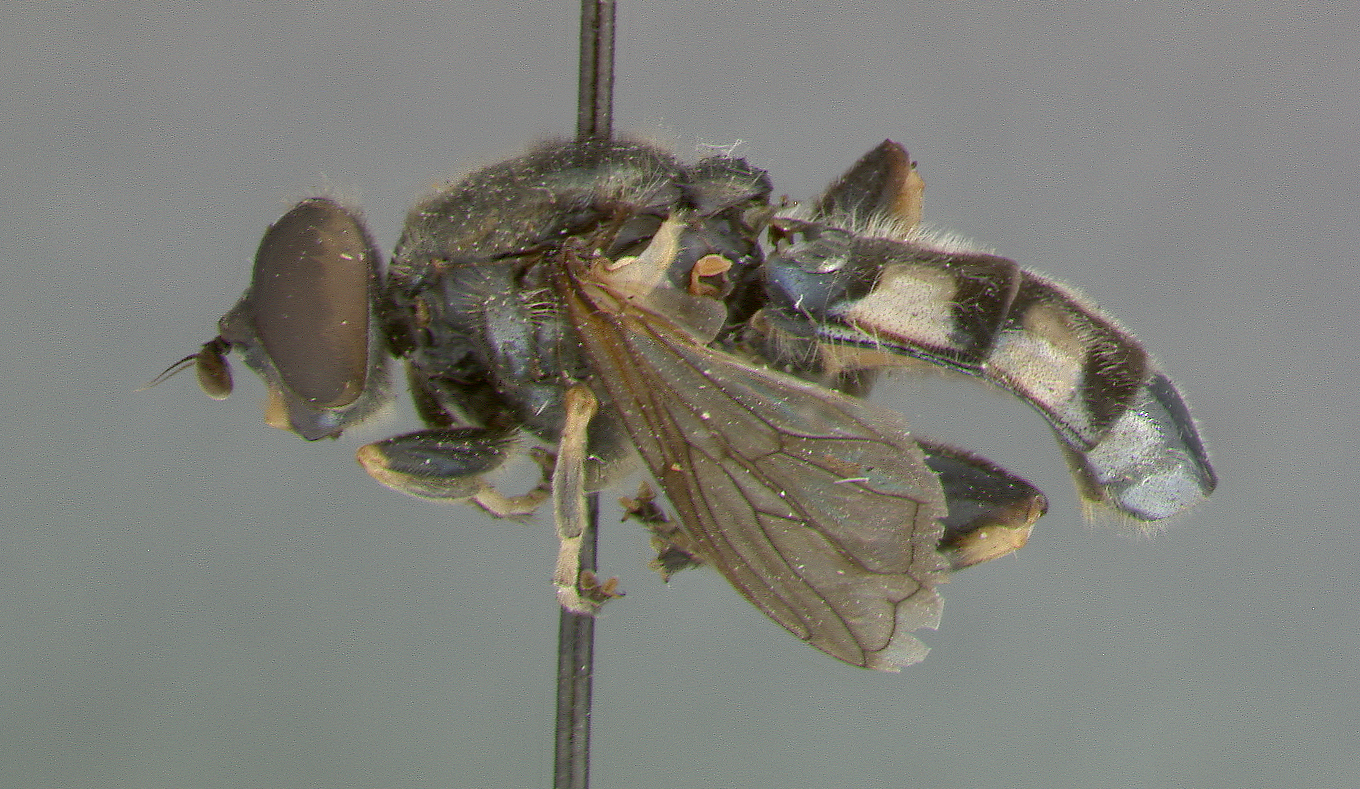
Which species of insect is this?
Xylota facialis
